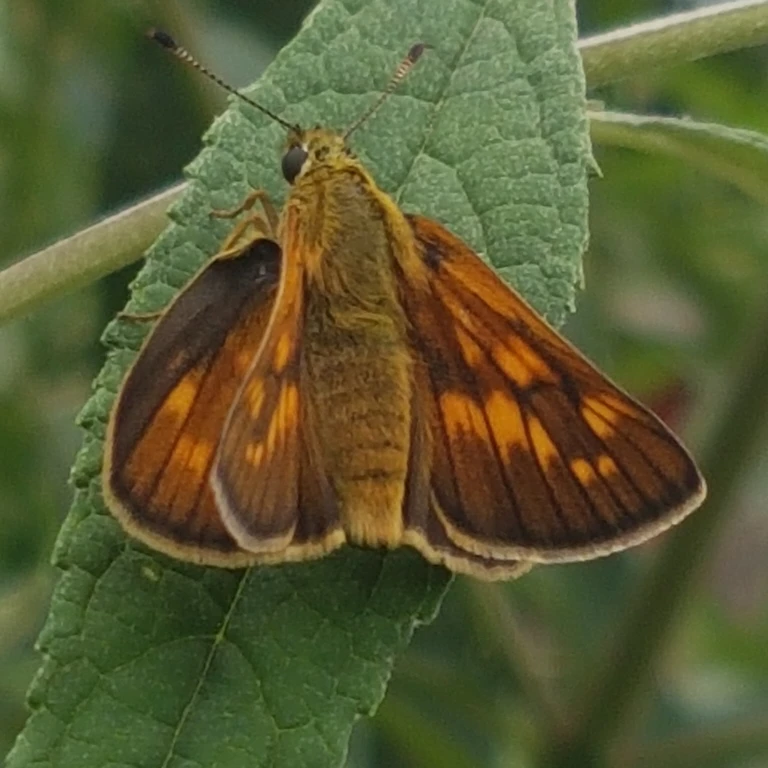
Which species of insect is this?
Ochlodes sylvanus (also Ochlodes venata)
